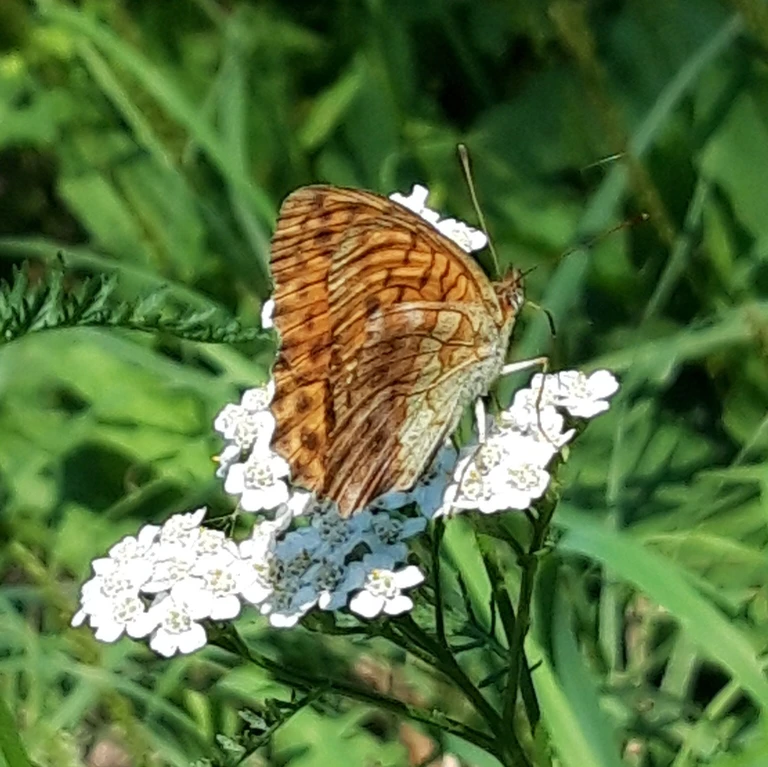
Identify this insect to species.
Brenthis daphne
